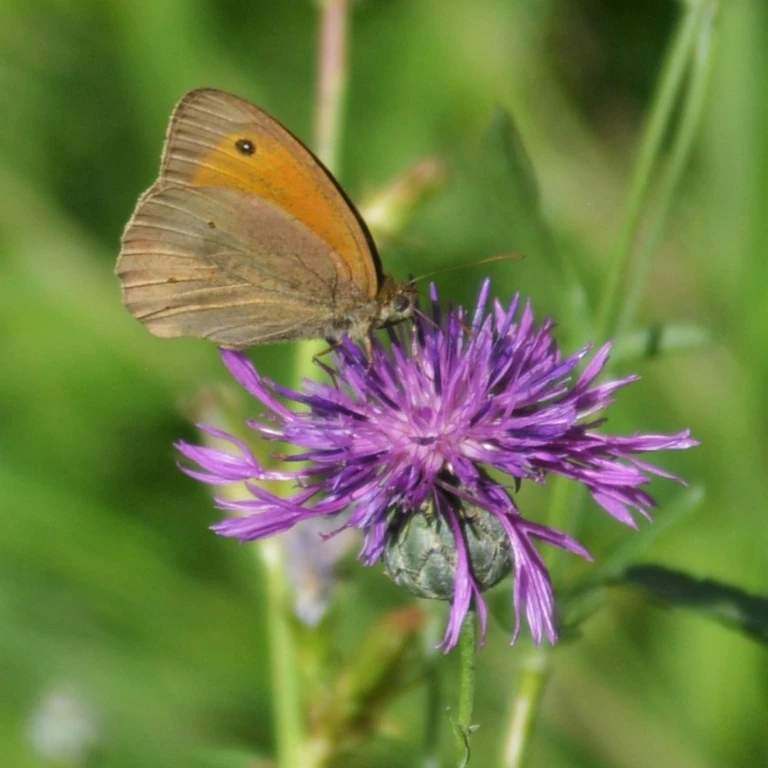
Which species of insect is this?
Maniola jurtina
